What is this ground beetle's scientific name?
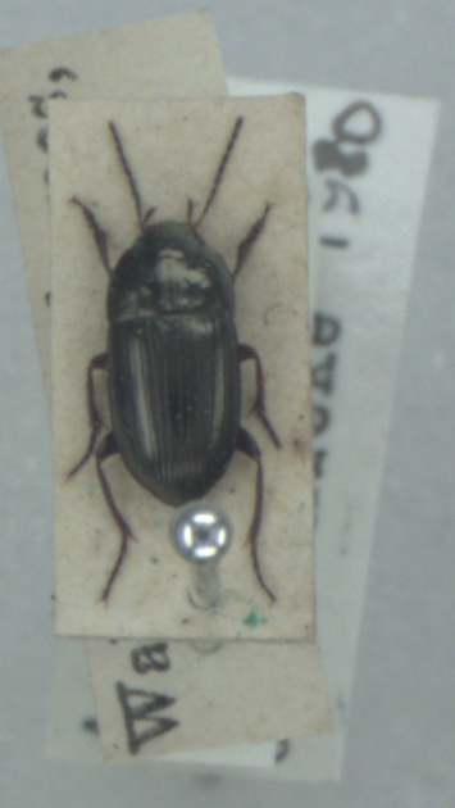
Amara communis
